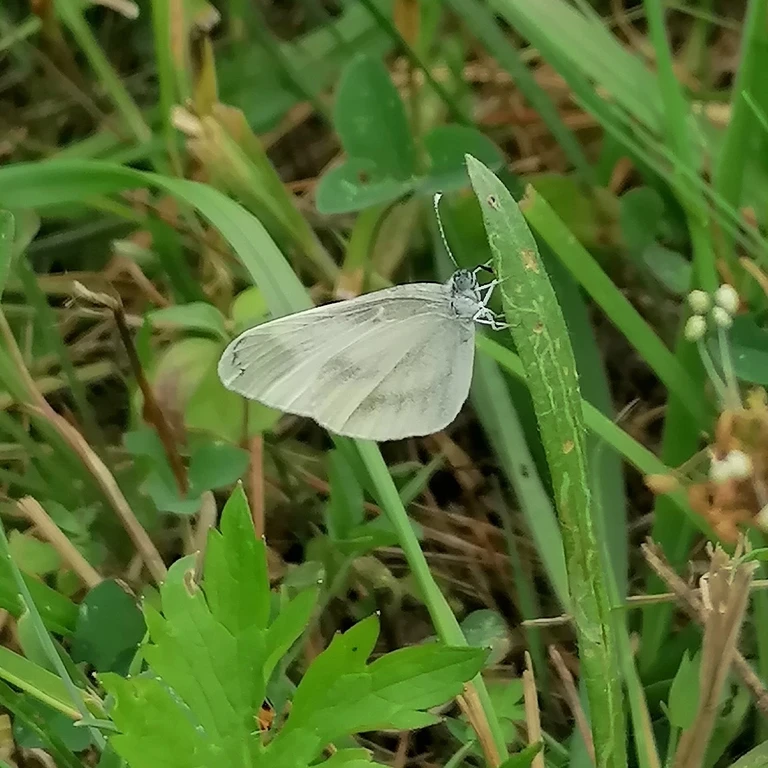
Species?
Leptidea sinapis/juvernica
